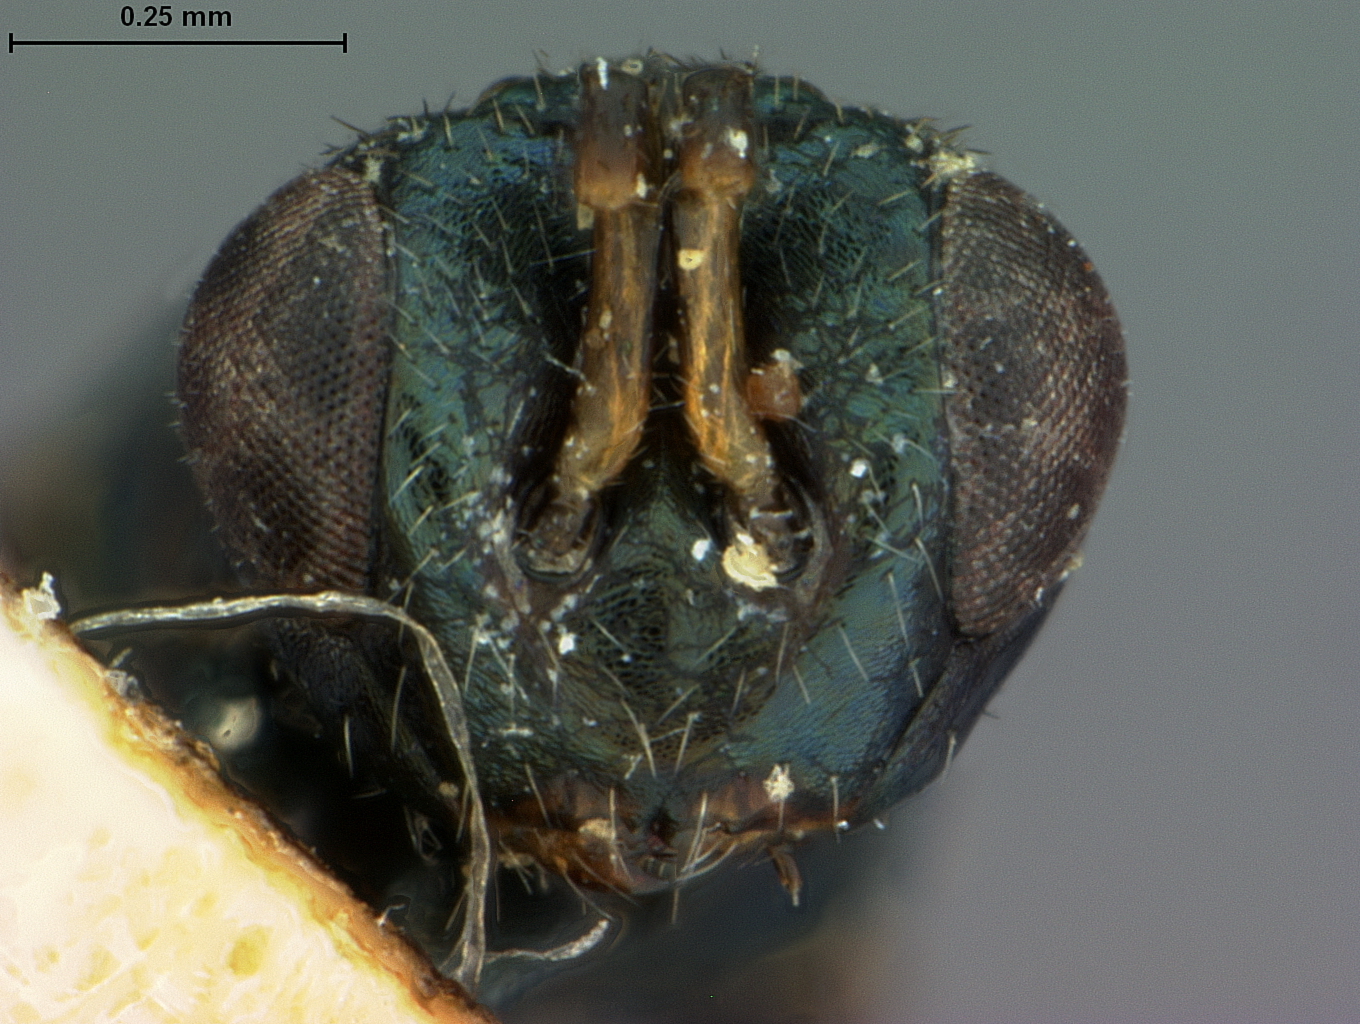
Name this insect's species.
Tetrastichus hakonensis
